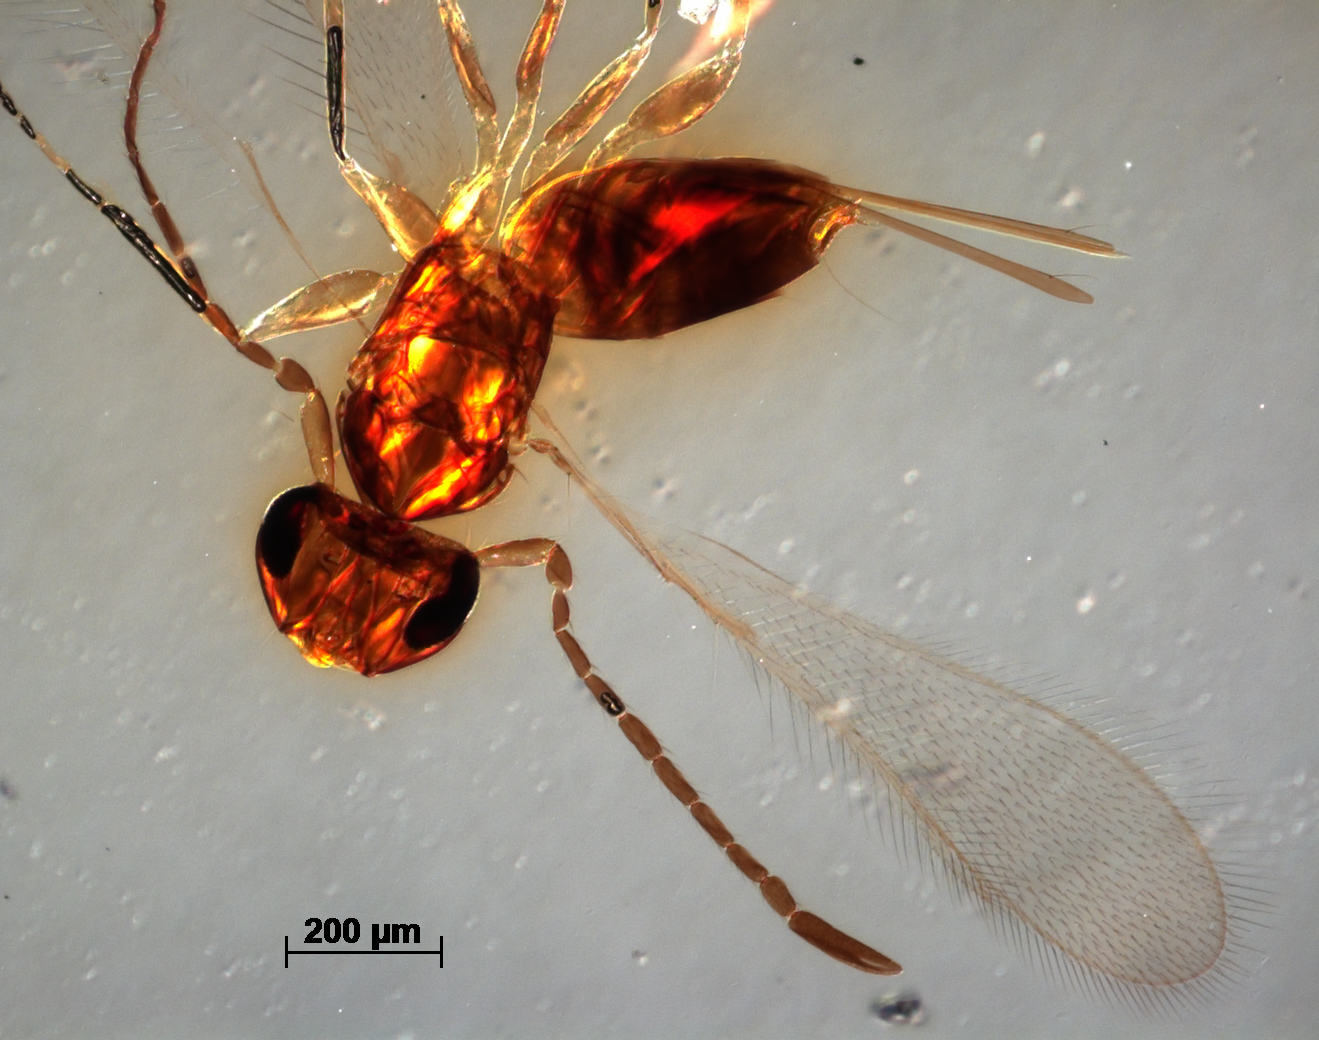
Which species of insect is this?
Gonatocerus gibsoni
